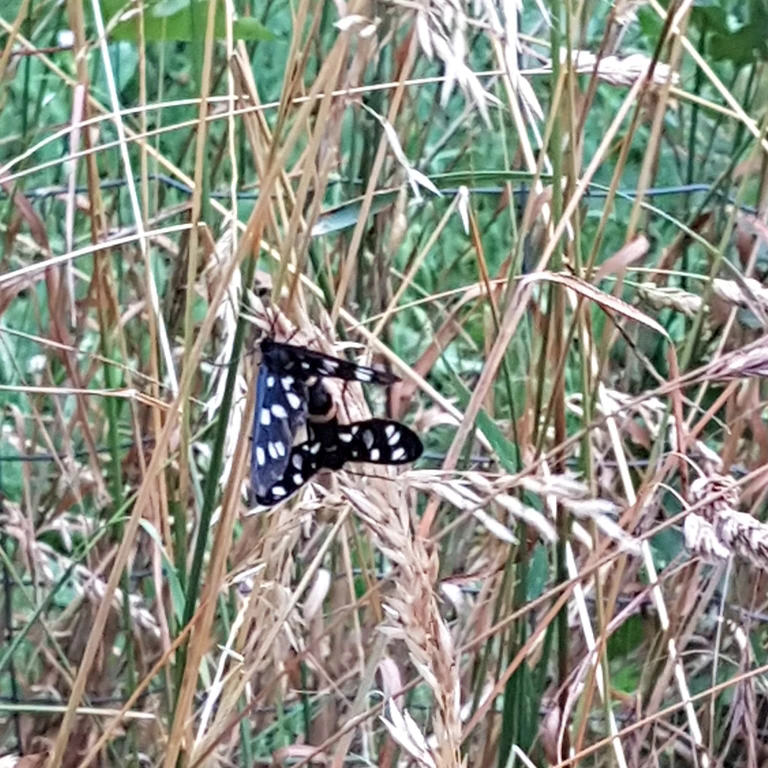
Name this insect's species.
Amata phegea
